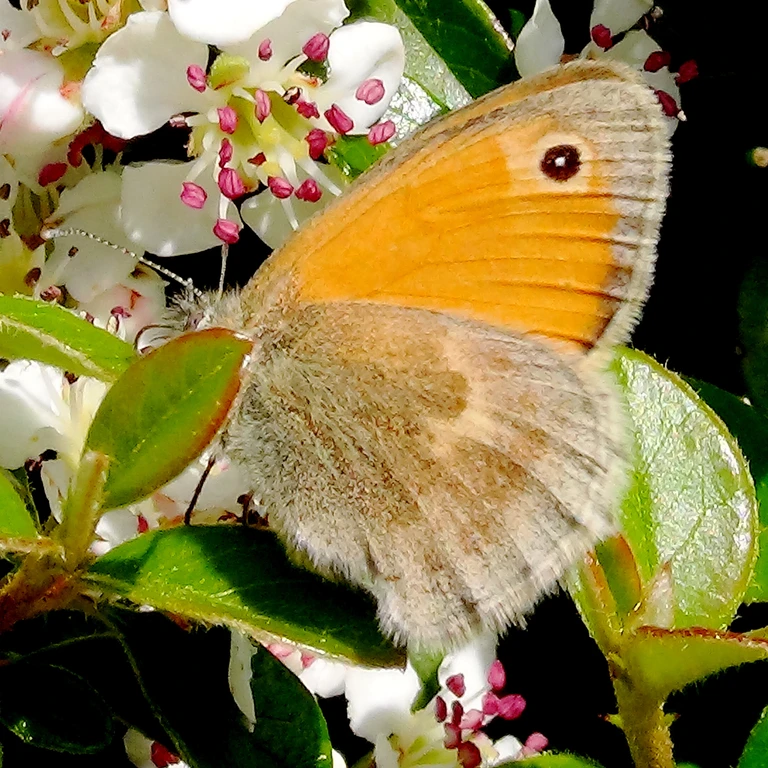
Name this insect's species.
Coenonympha pamphilus
